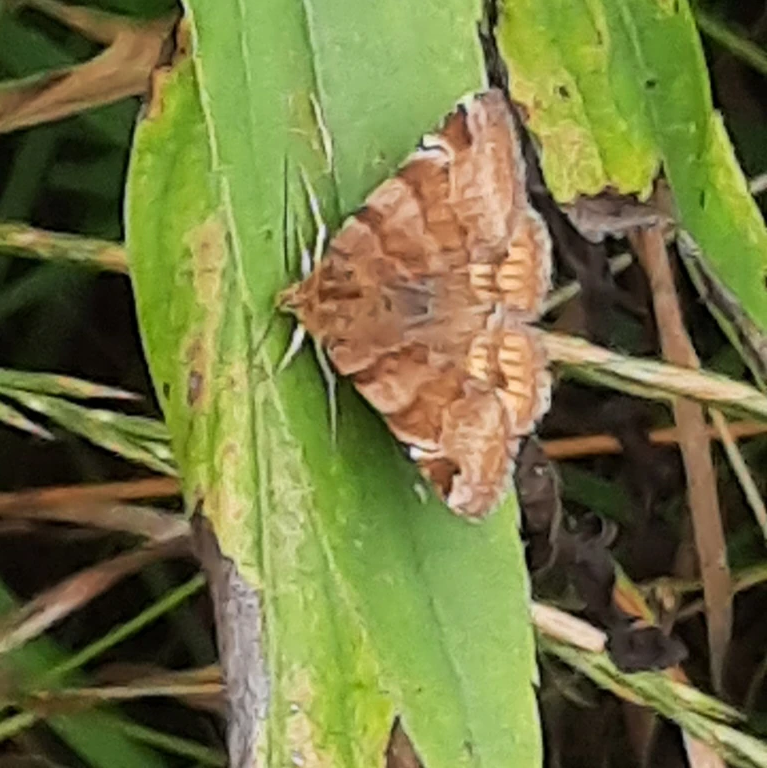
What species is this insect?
Euclidia glyphica
